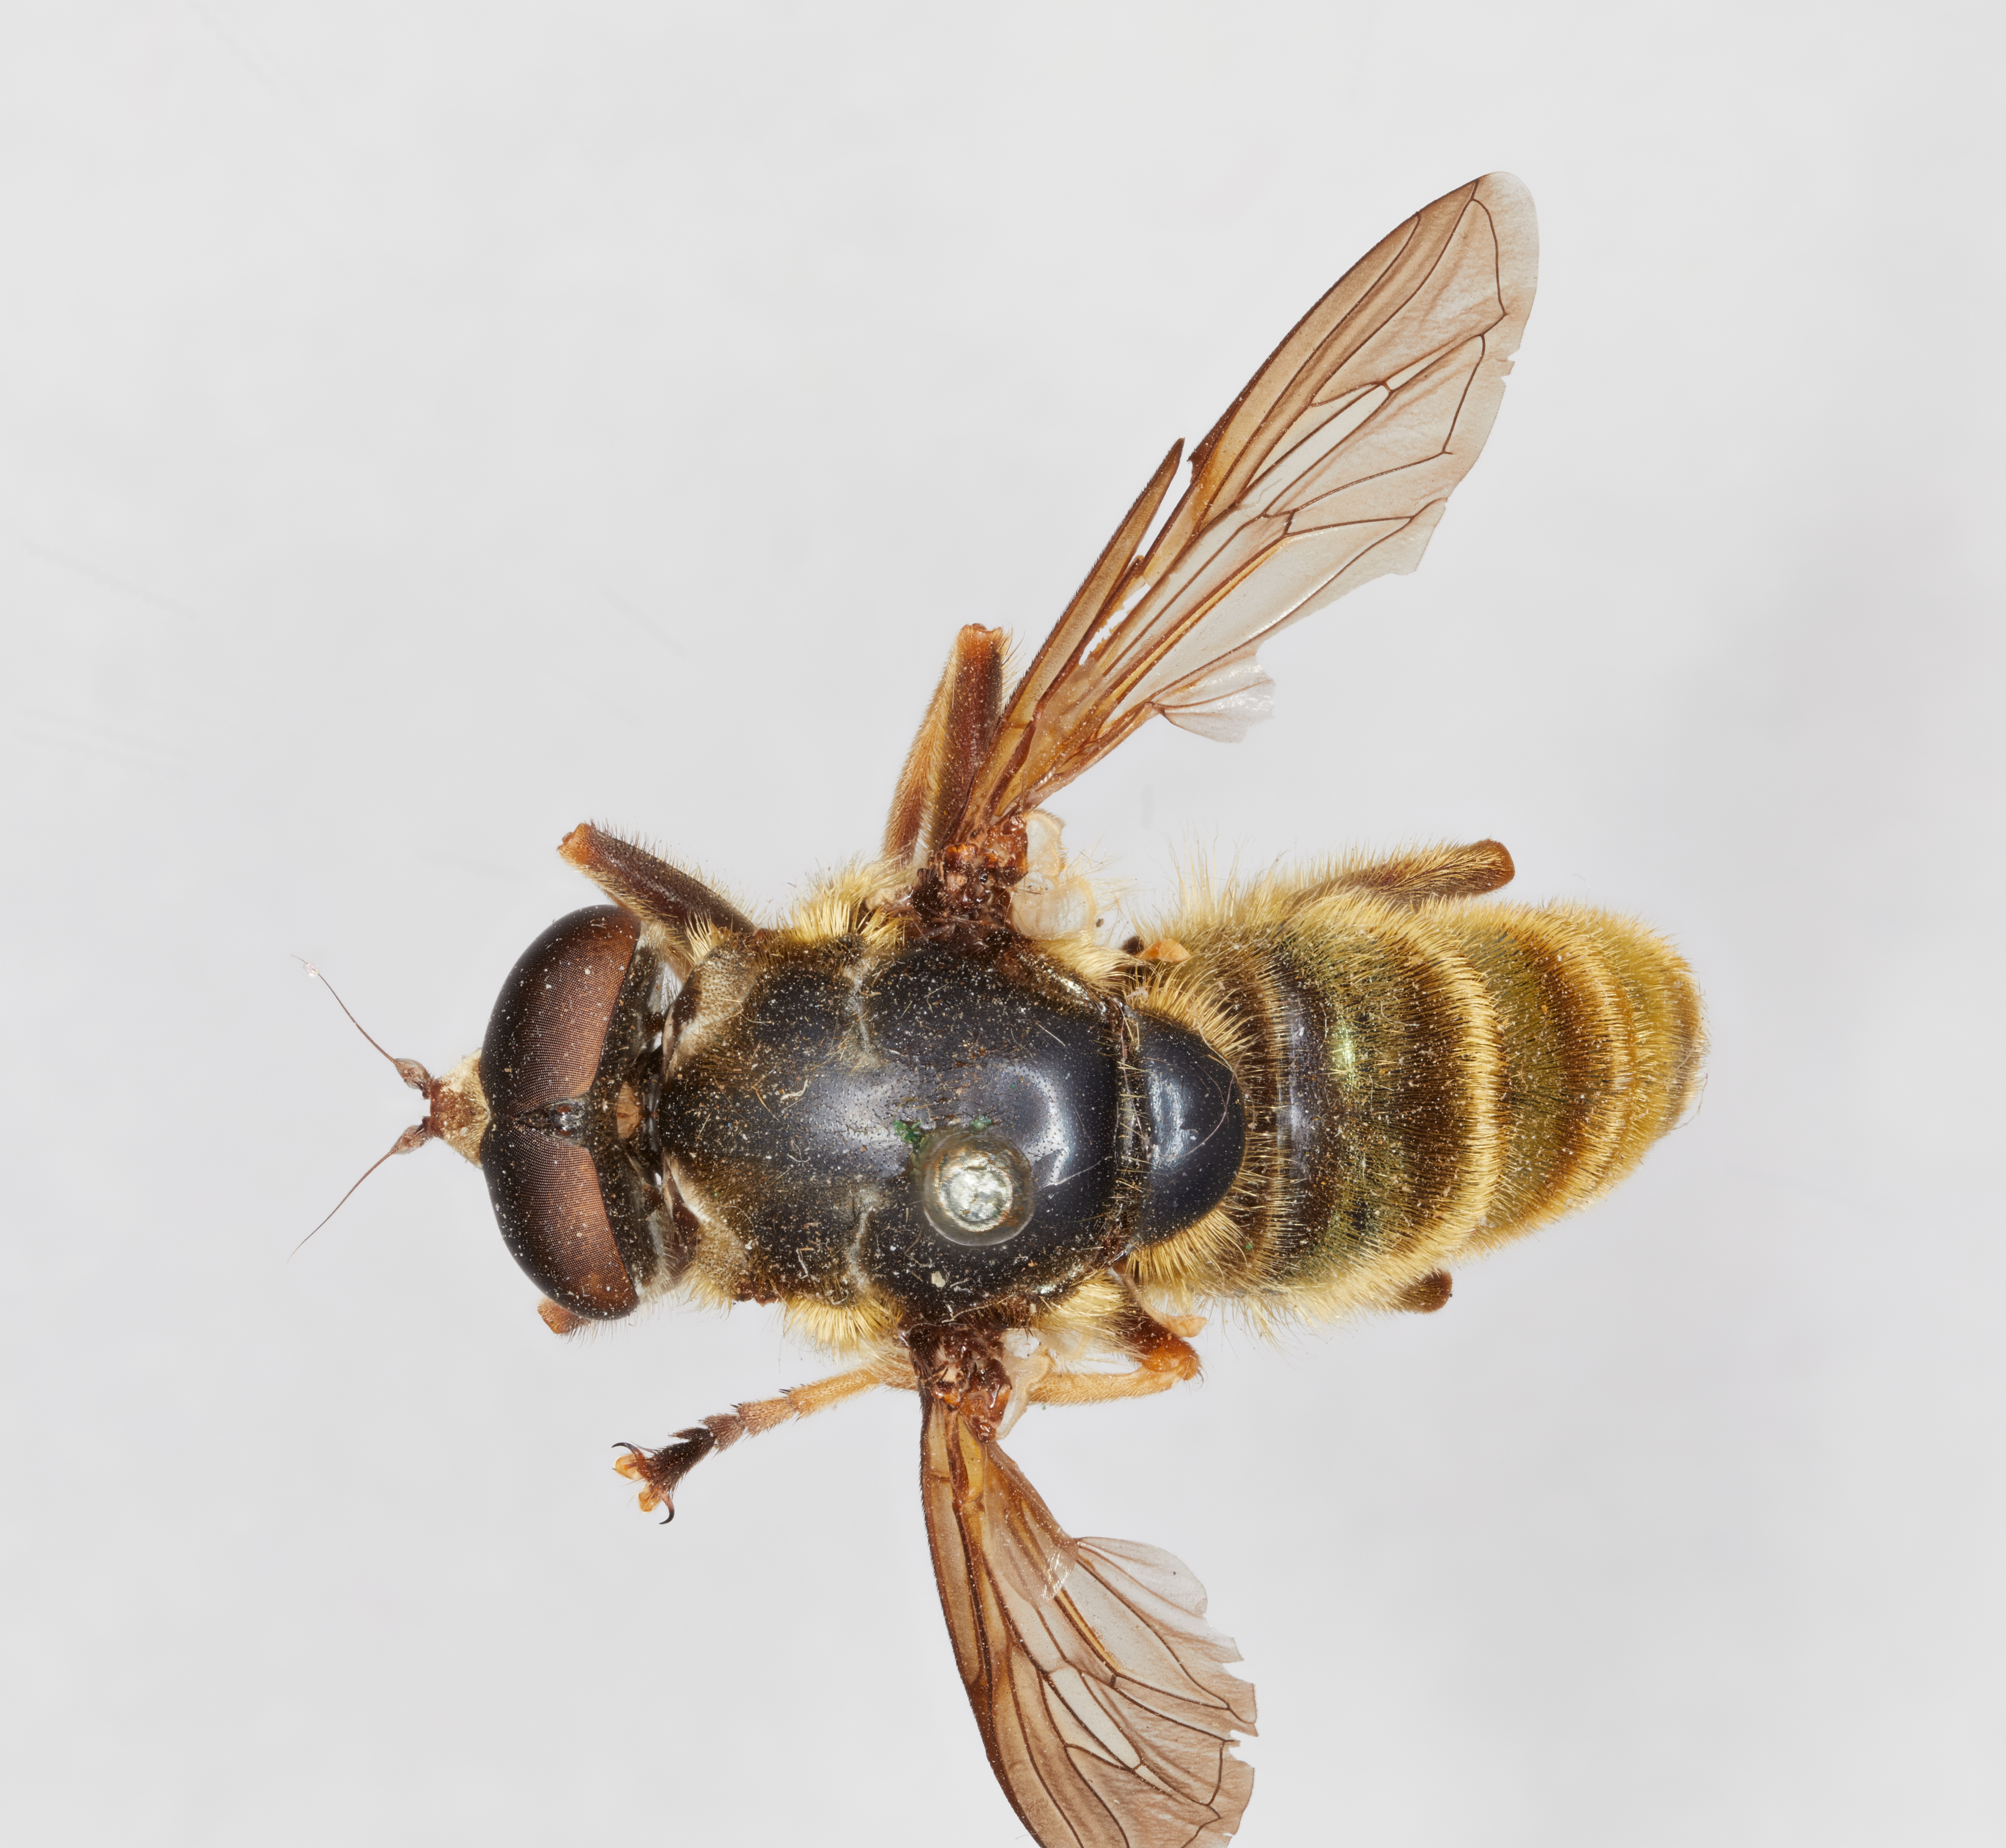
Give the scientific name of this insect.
Brachypalpus pulcher
